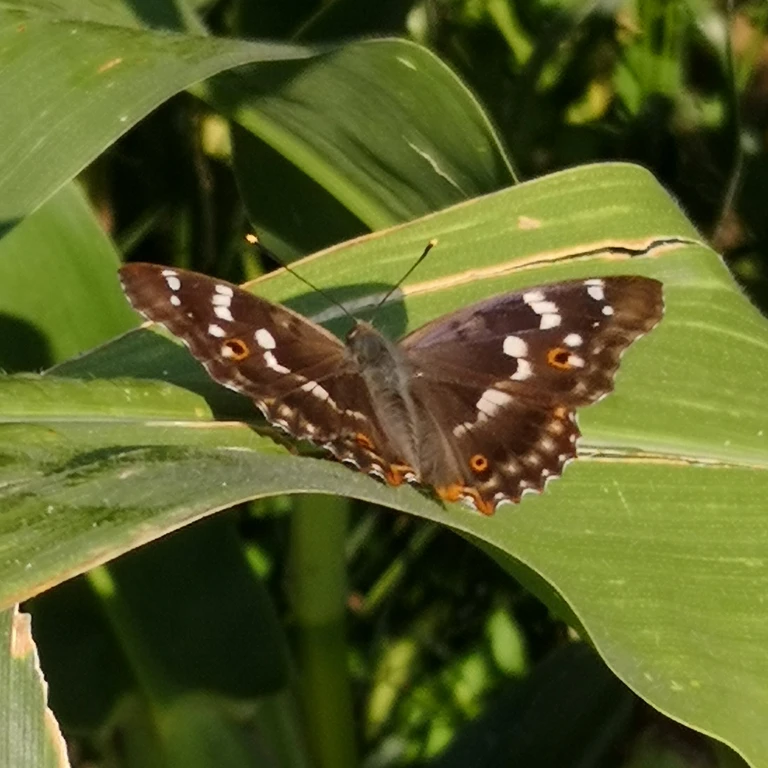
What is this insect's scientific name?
Apatura ilia
